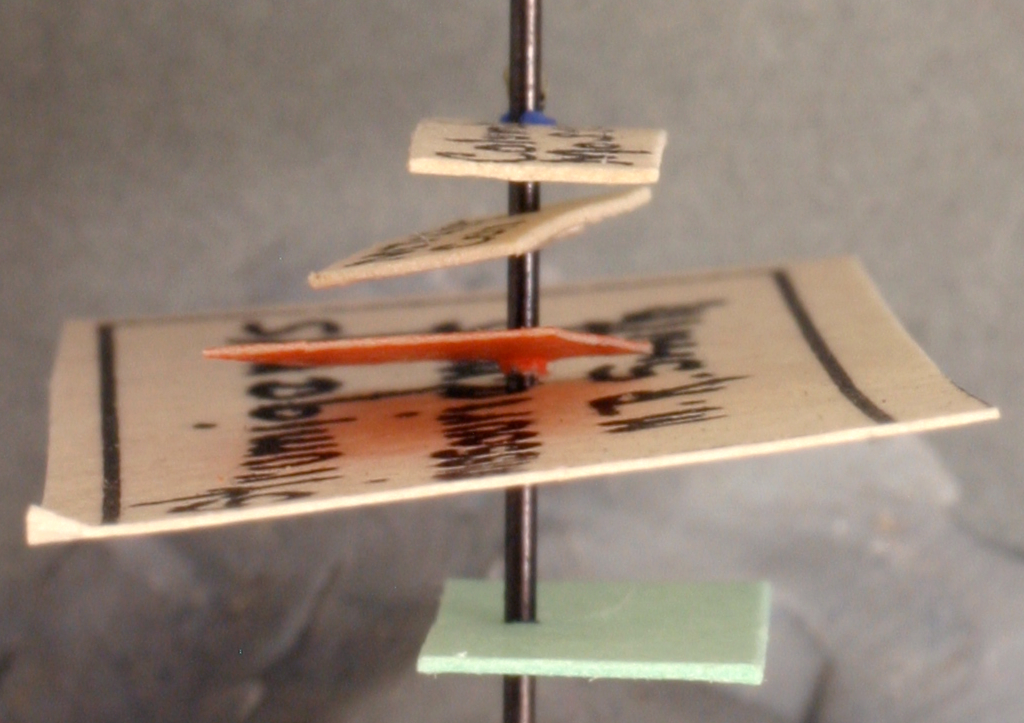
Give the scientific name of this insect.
Strumigenys missouriensis
